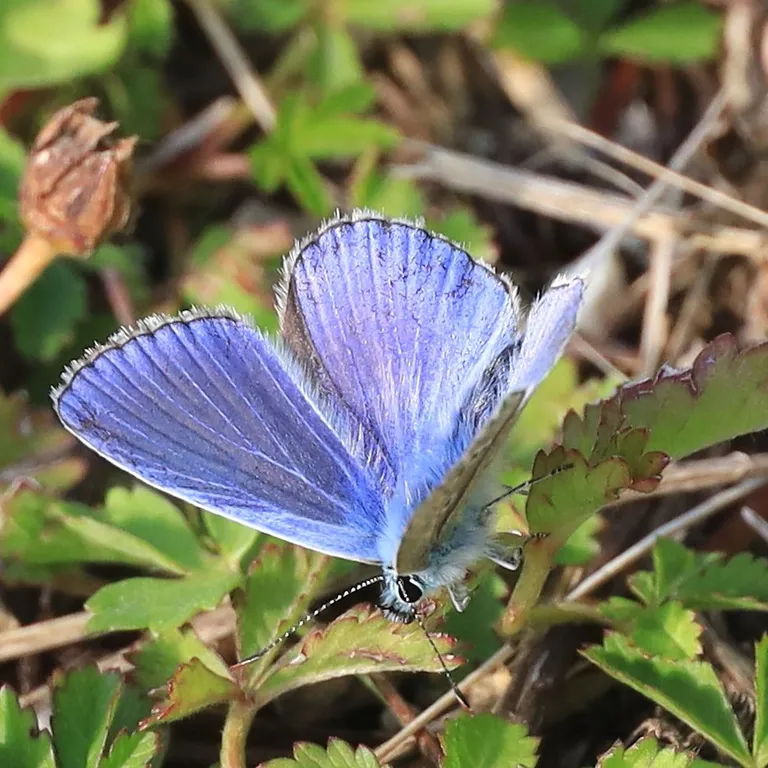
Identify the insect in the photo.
Polyommatus icarus
